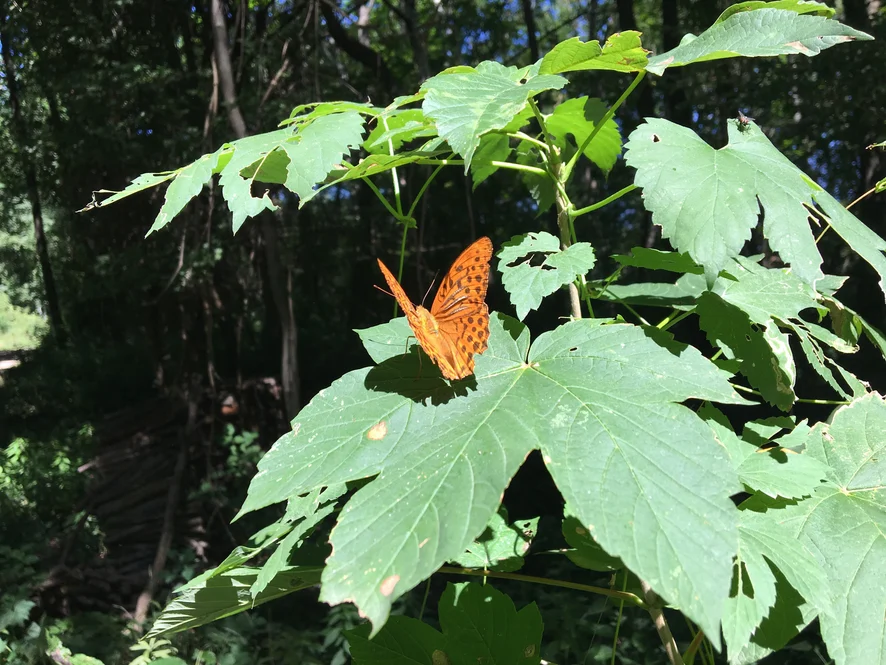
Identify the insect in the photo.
Argynnis paphia
